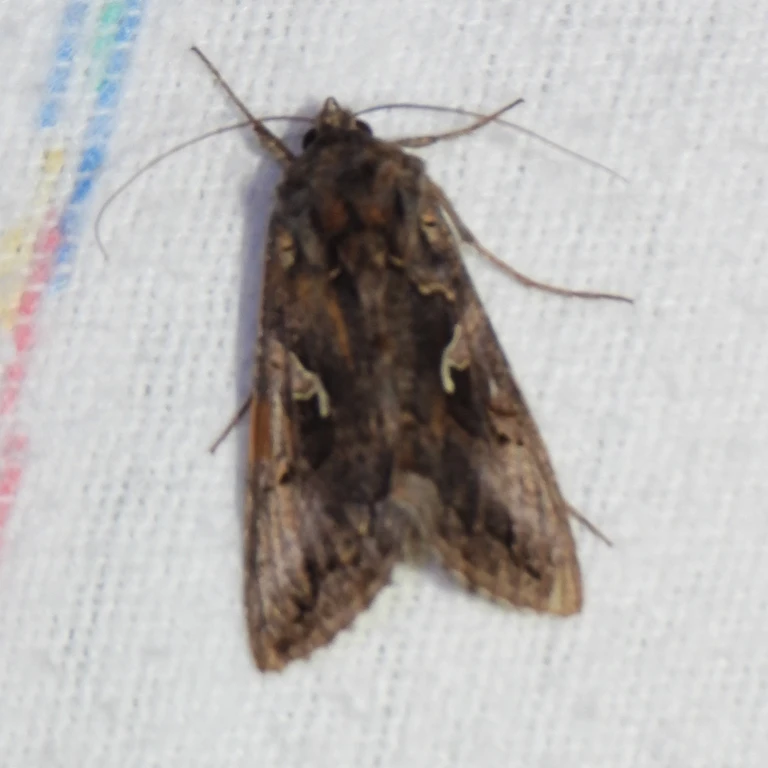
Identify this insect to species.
Autographa gamma
